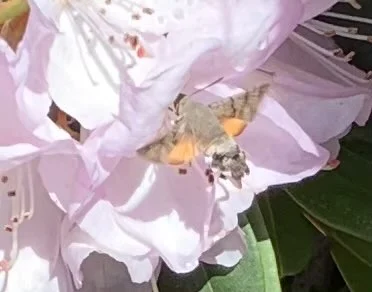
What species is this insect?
Macroglossum stellatarum
